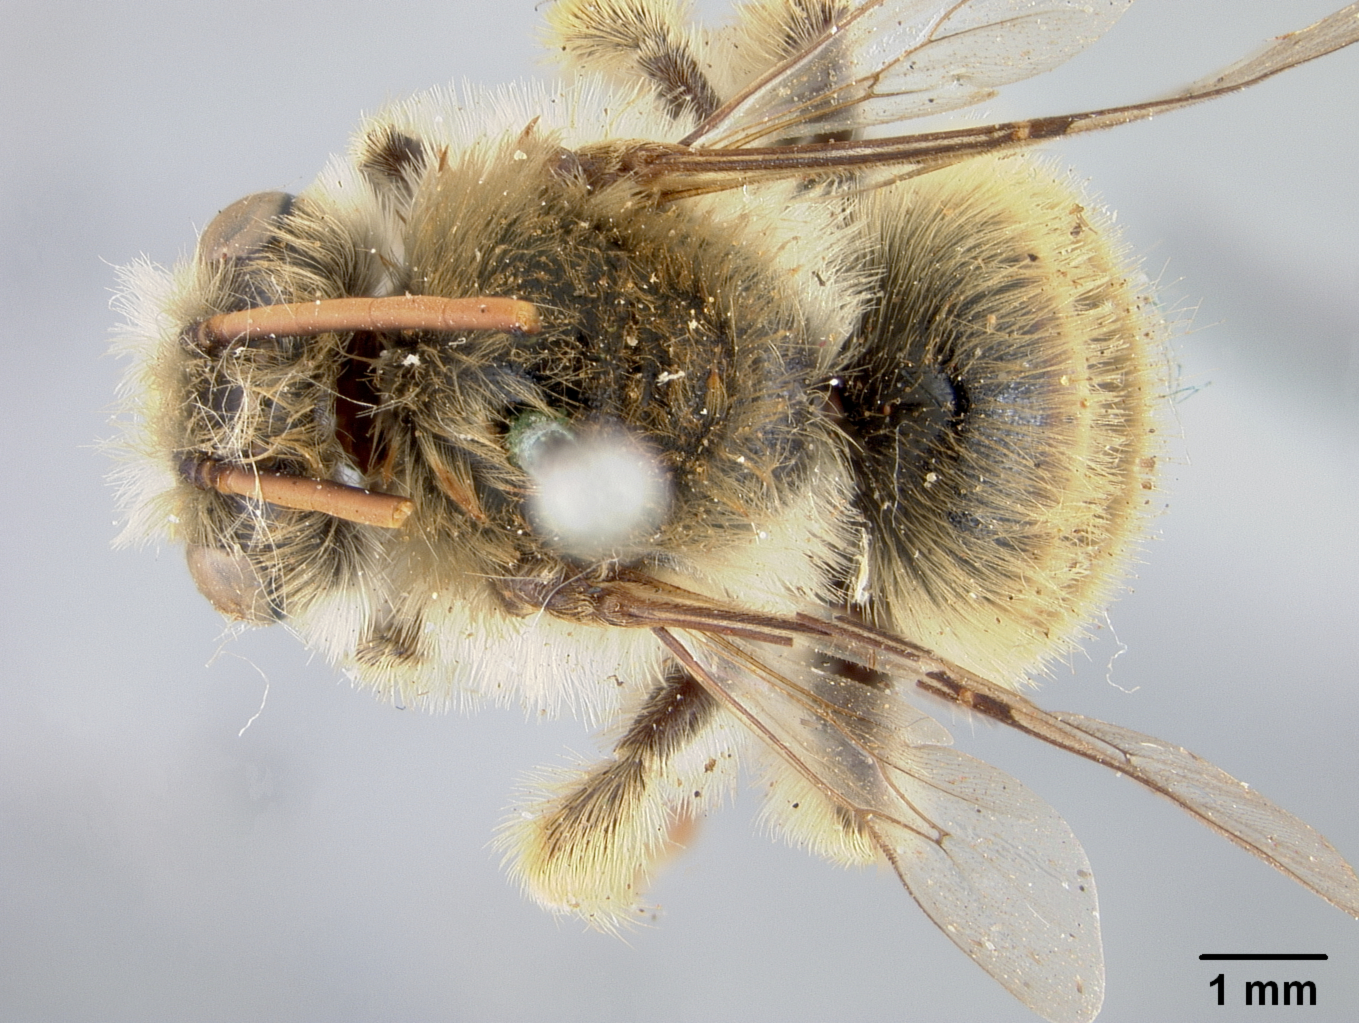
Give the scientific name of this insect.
Xenoglossodes lusor
